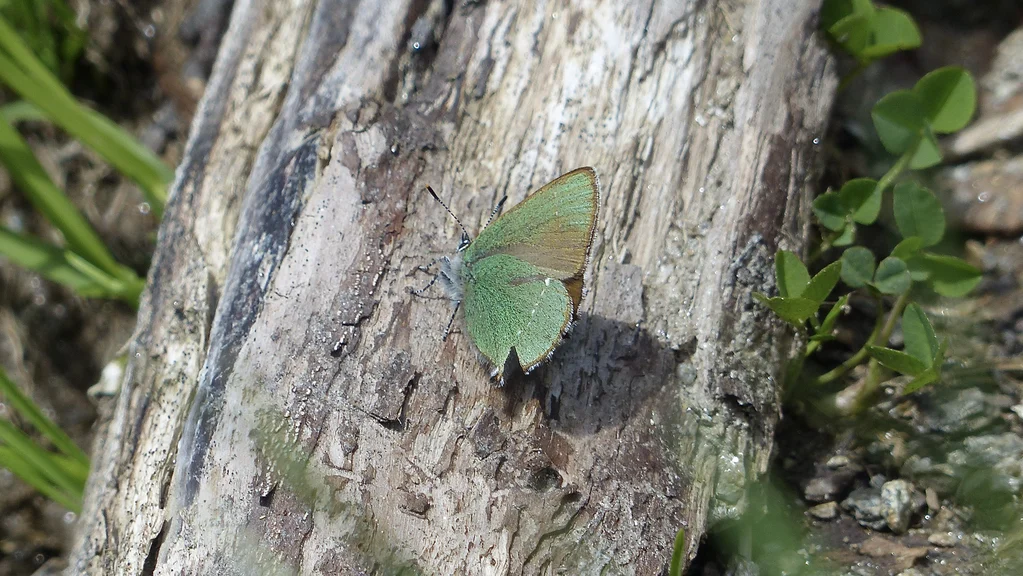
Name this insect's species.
Callophrys rubi
